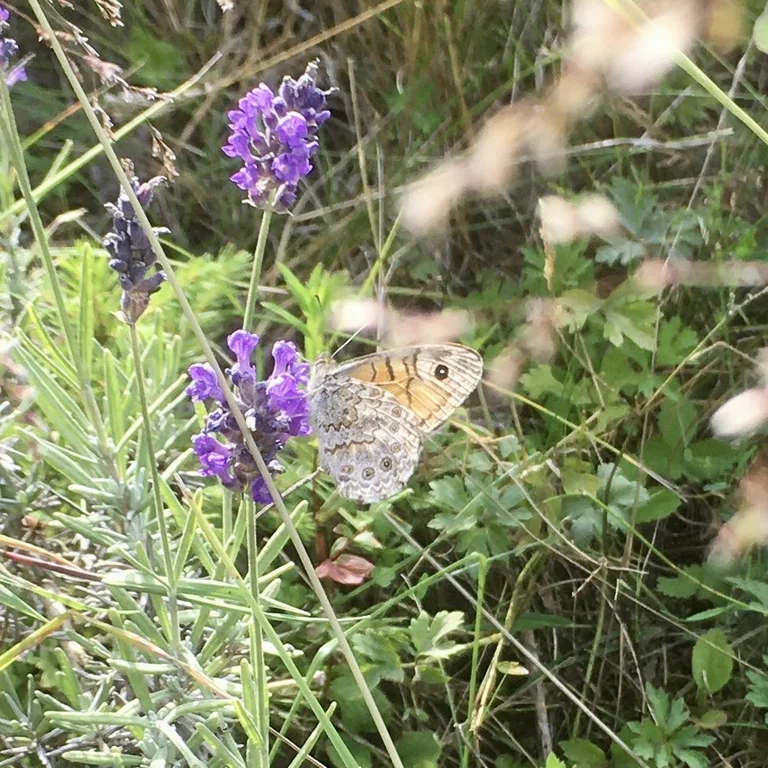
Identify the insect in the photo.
Lasiommata megera (also Pararge megera)
